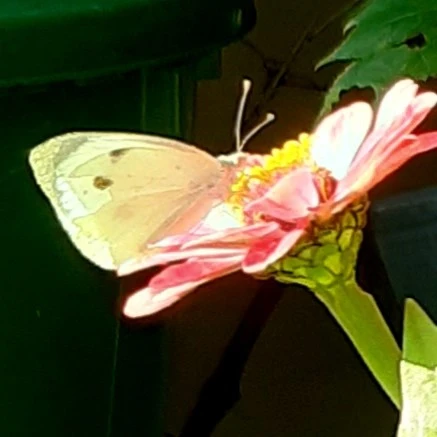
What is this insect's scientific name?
Pieris brassicae
